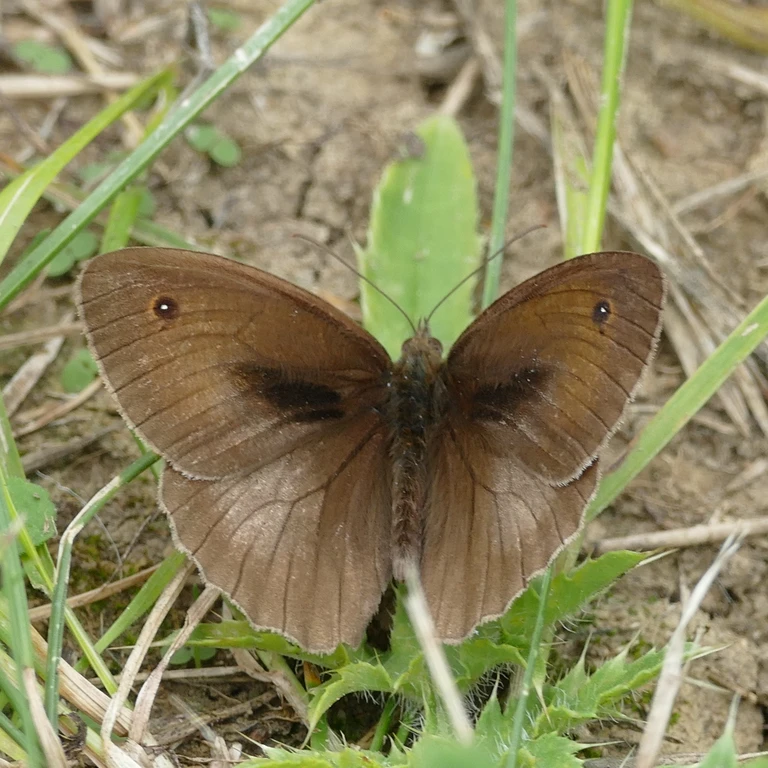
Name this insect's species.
Maniola jurtina
